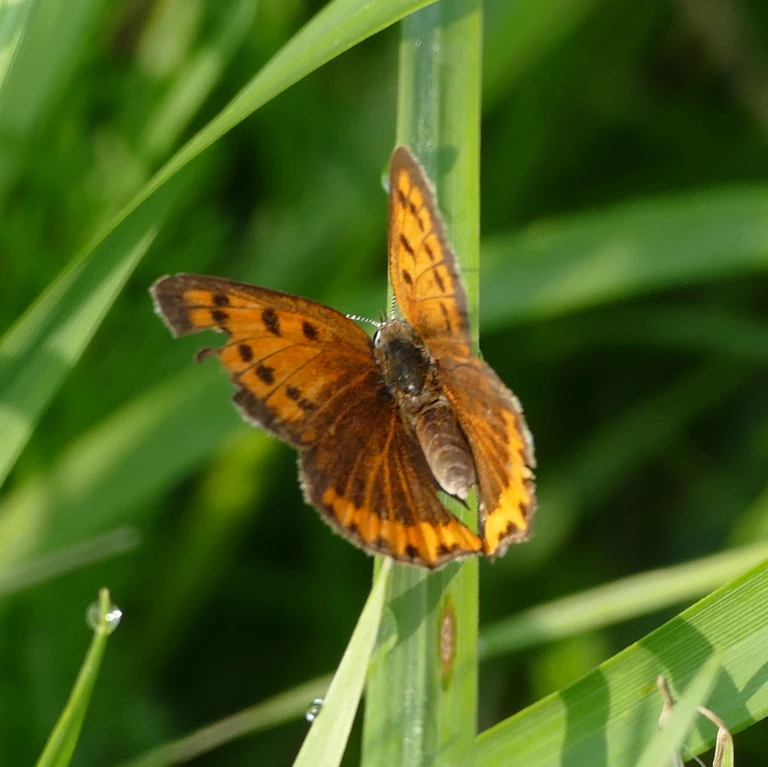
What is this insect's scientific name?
Lycaena dispar
